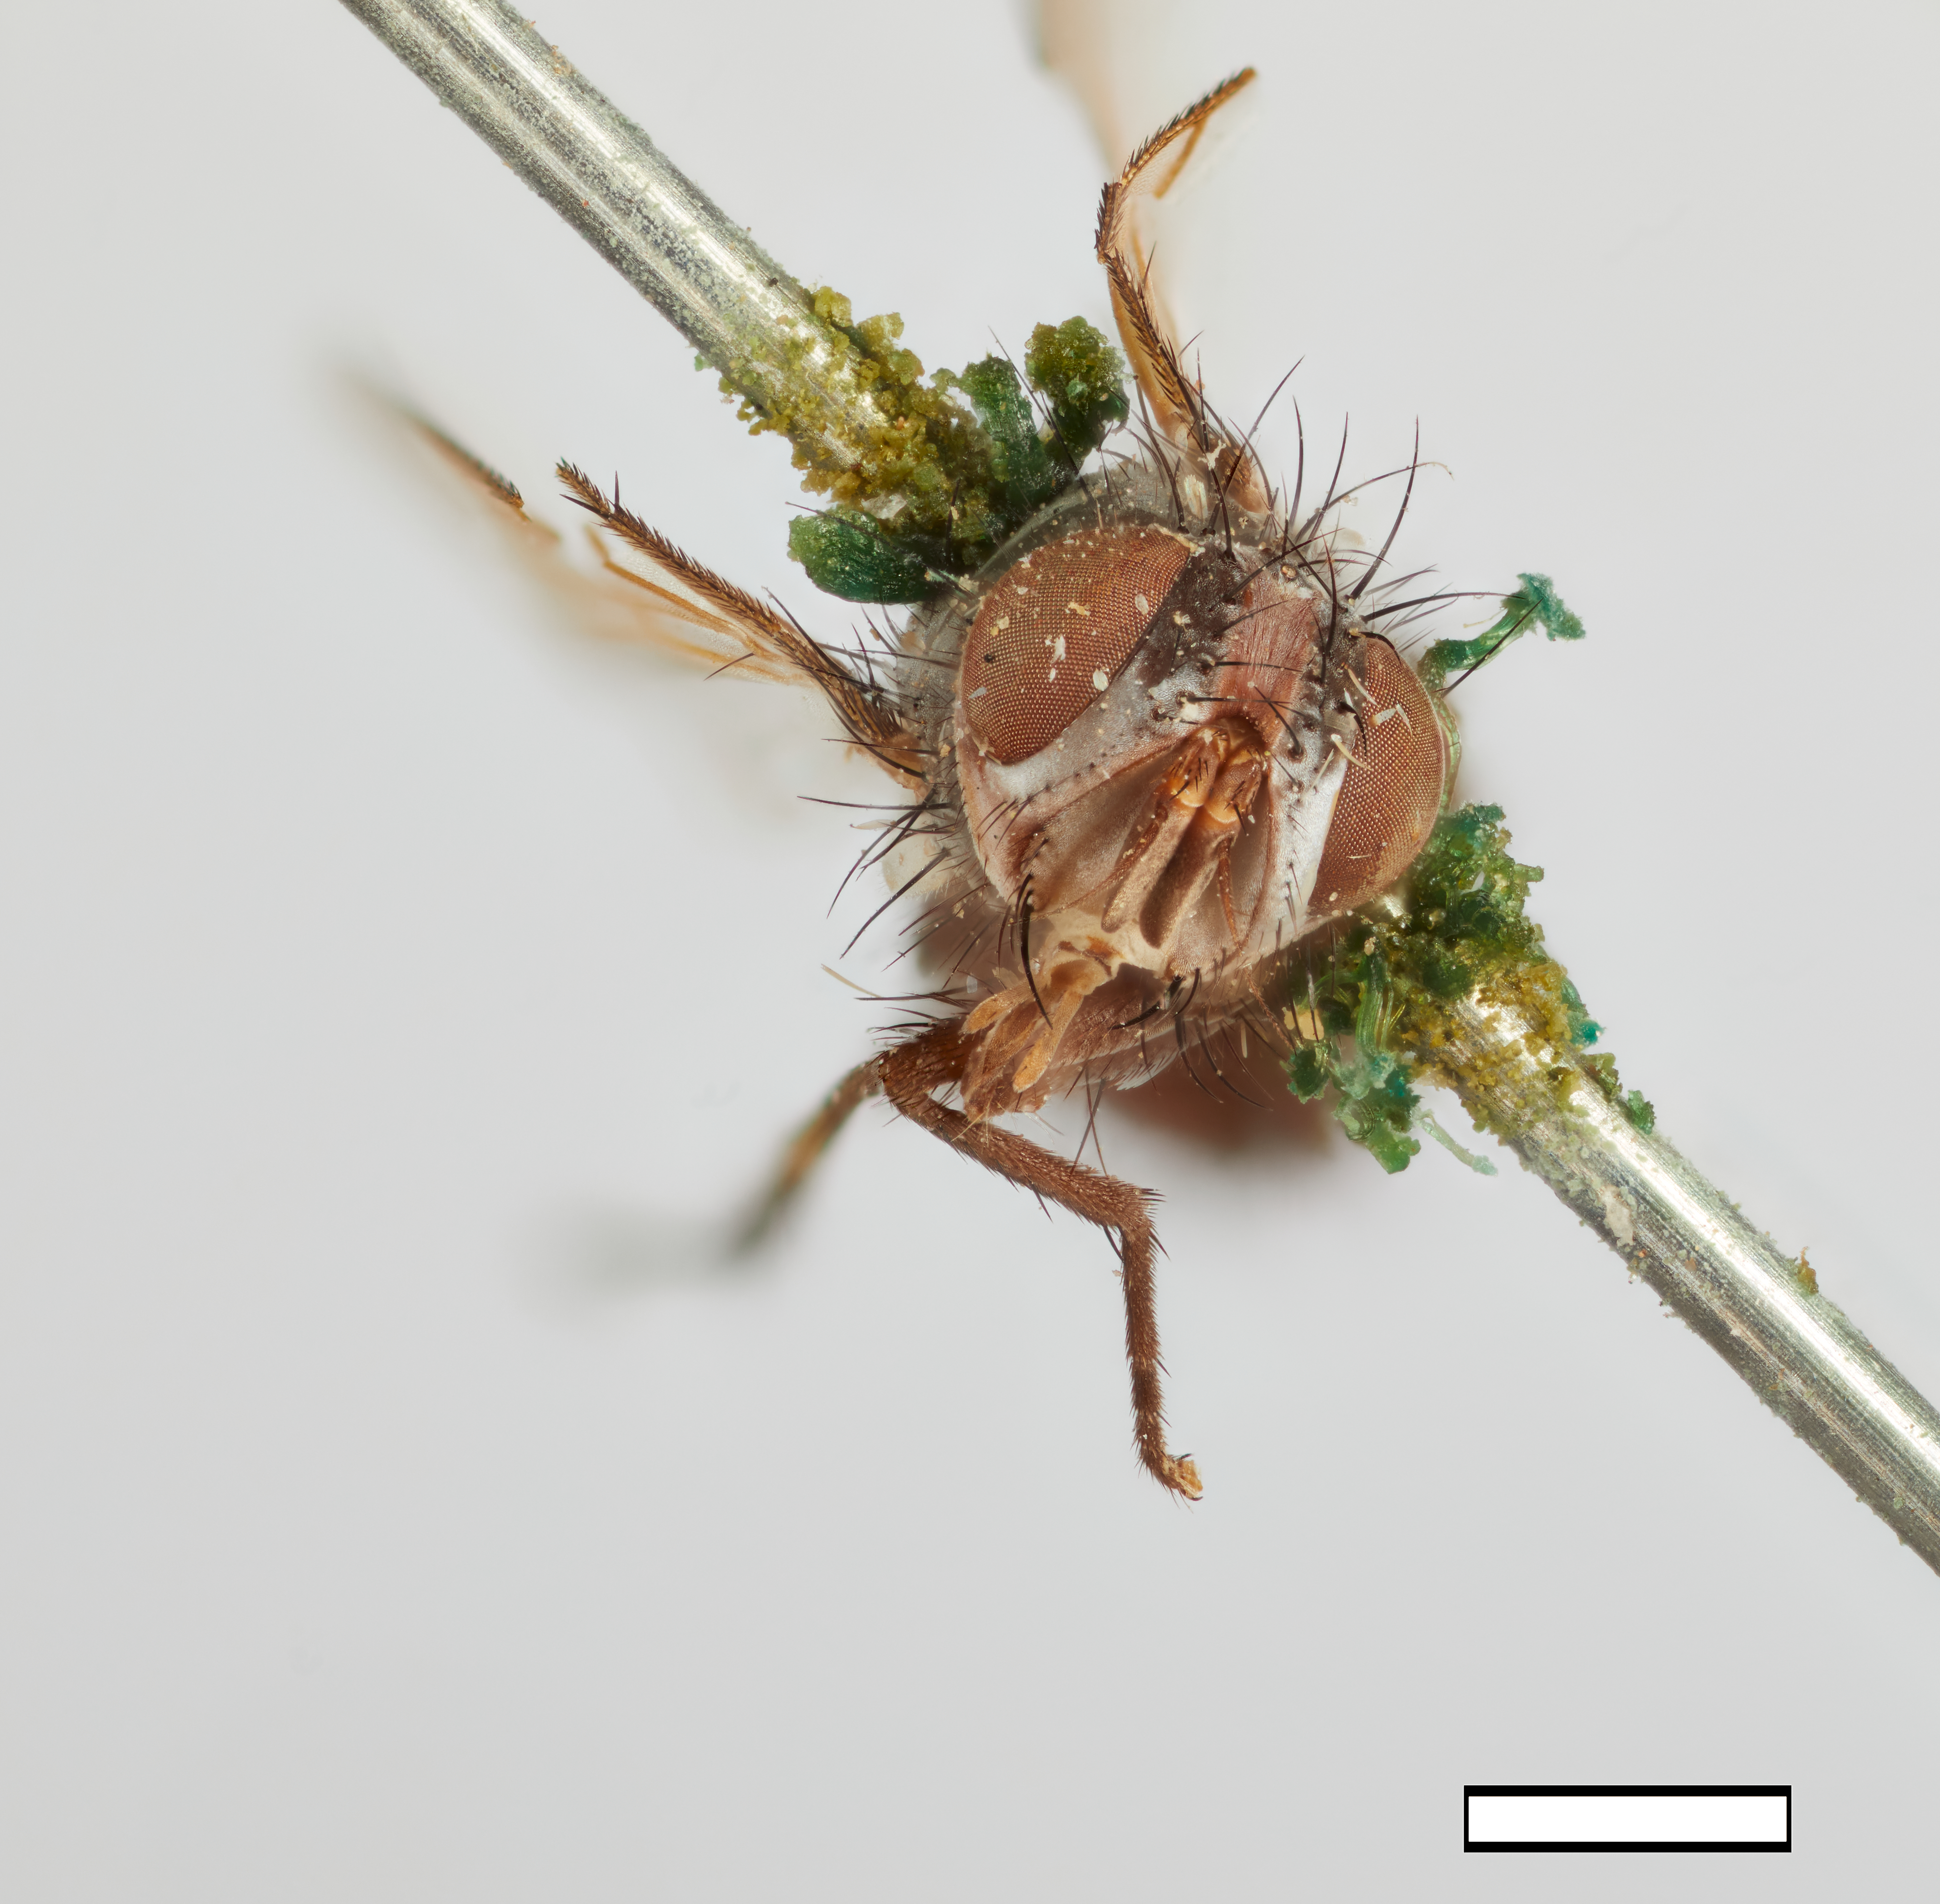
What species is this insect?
Admontia unispinosa
